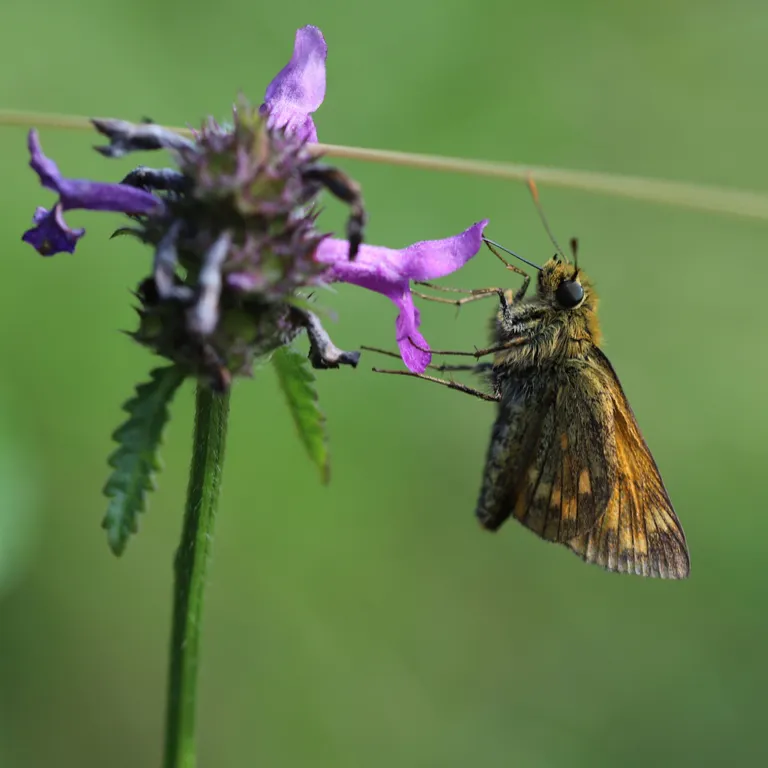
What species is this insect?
Ochlodes sylvanus (also Ochlodes venata)
